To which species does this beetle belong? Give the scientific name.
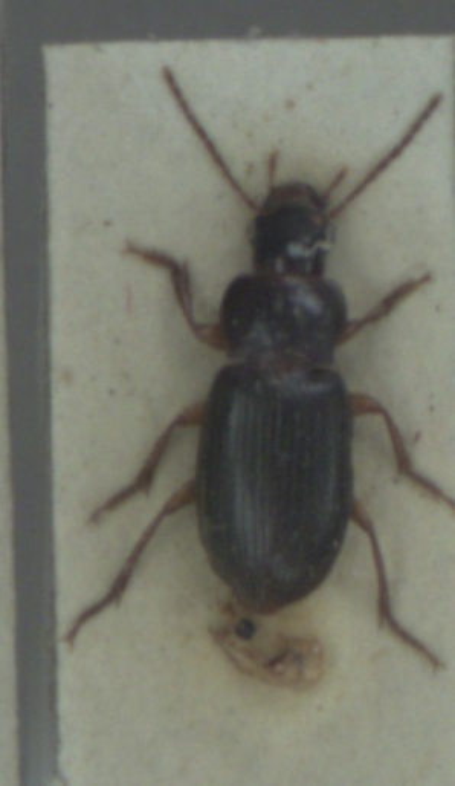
Ophonus rufibarbis
